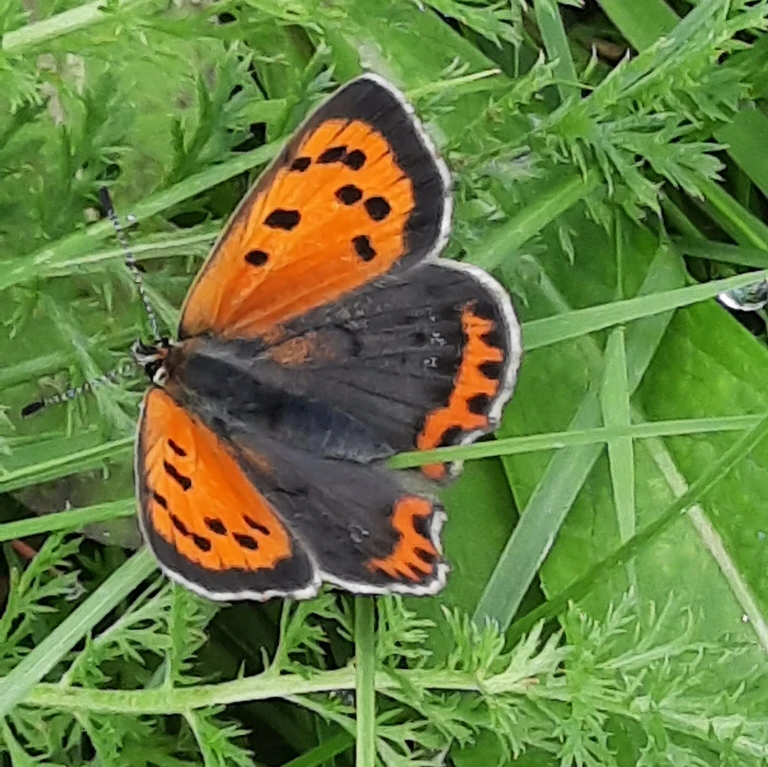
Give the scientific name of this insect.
Lycaena phlaeas
